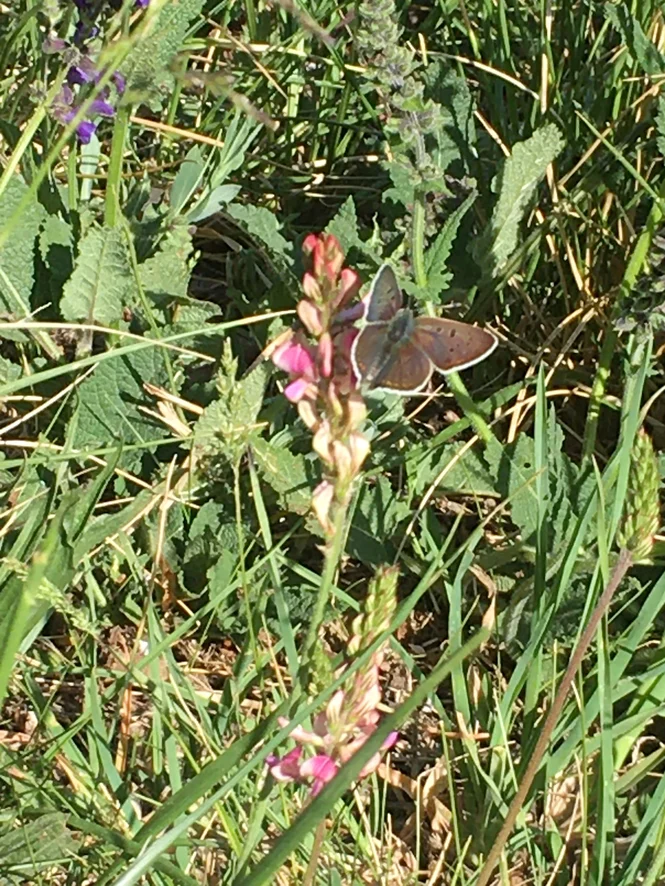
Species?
Lycaena tityrus (also Loweia tityrus)
